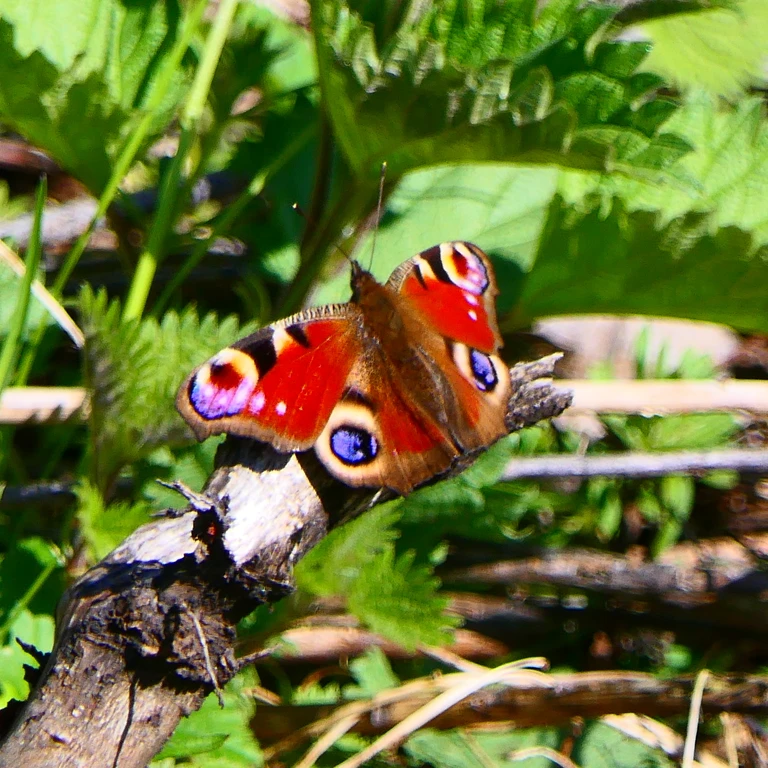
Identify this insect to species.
Aglais io
